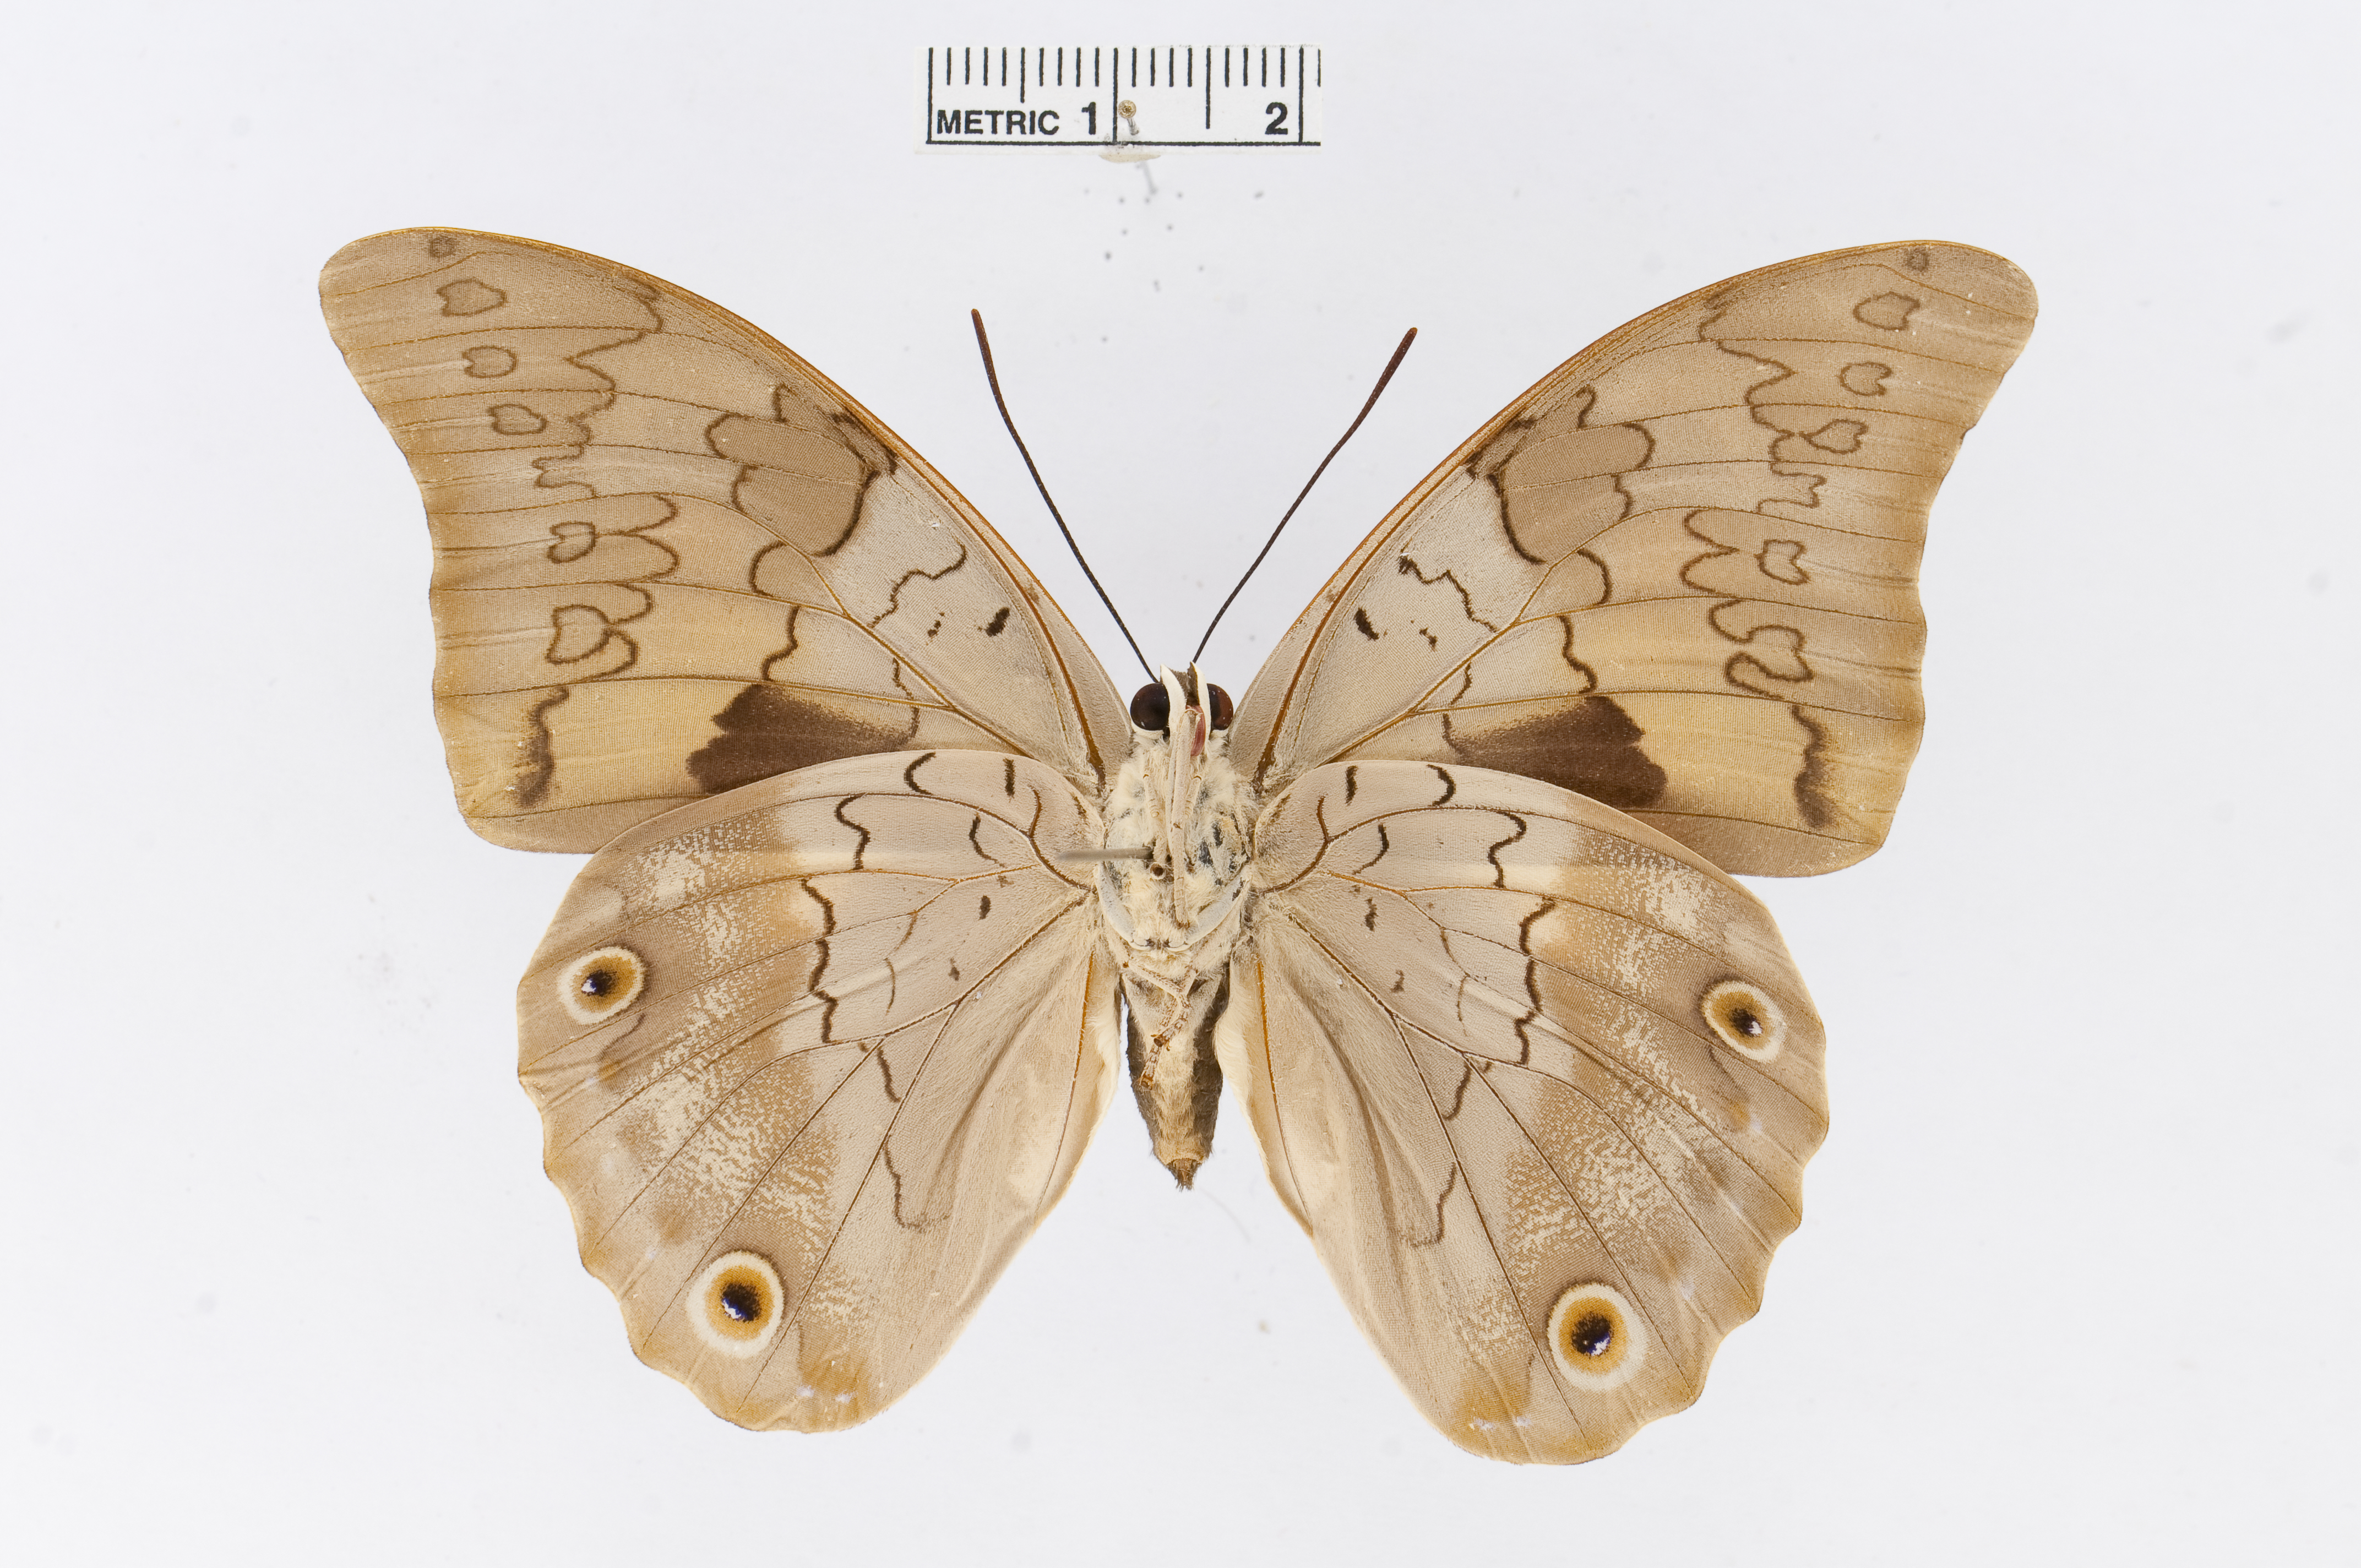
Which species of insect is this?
Prepona laertes
